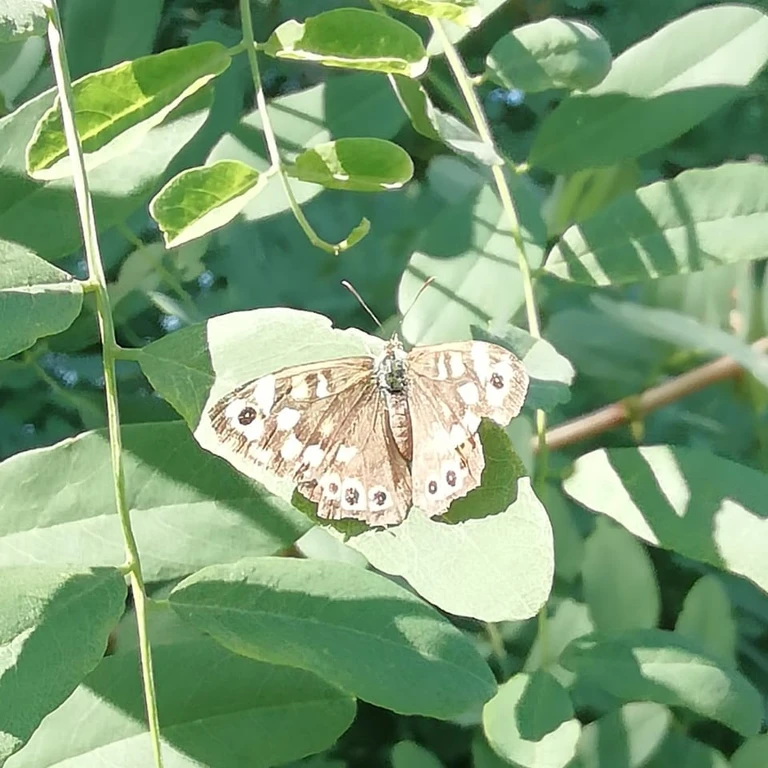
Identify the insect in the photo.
Pararge aegeria
